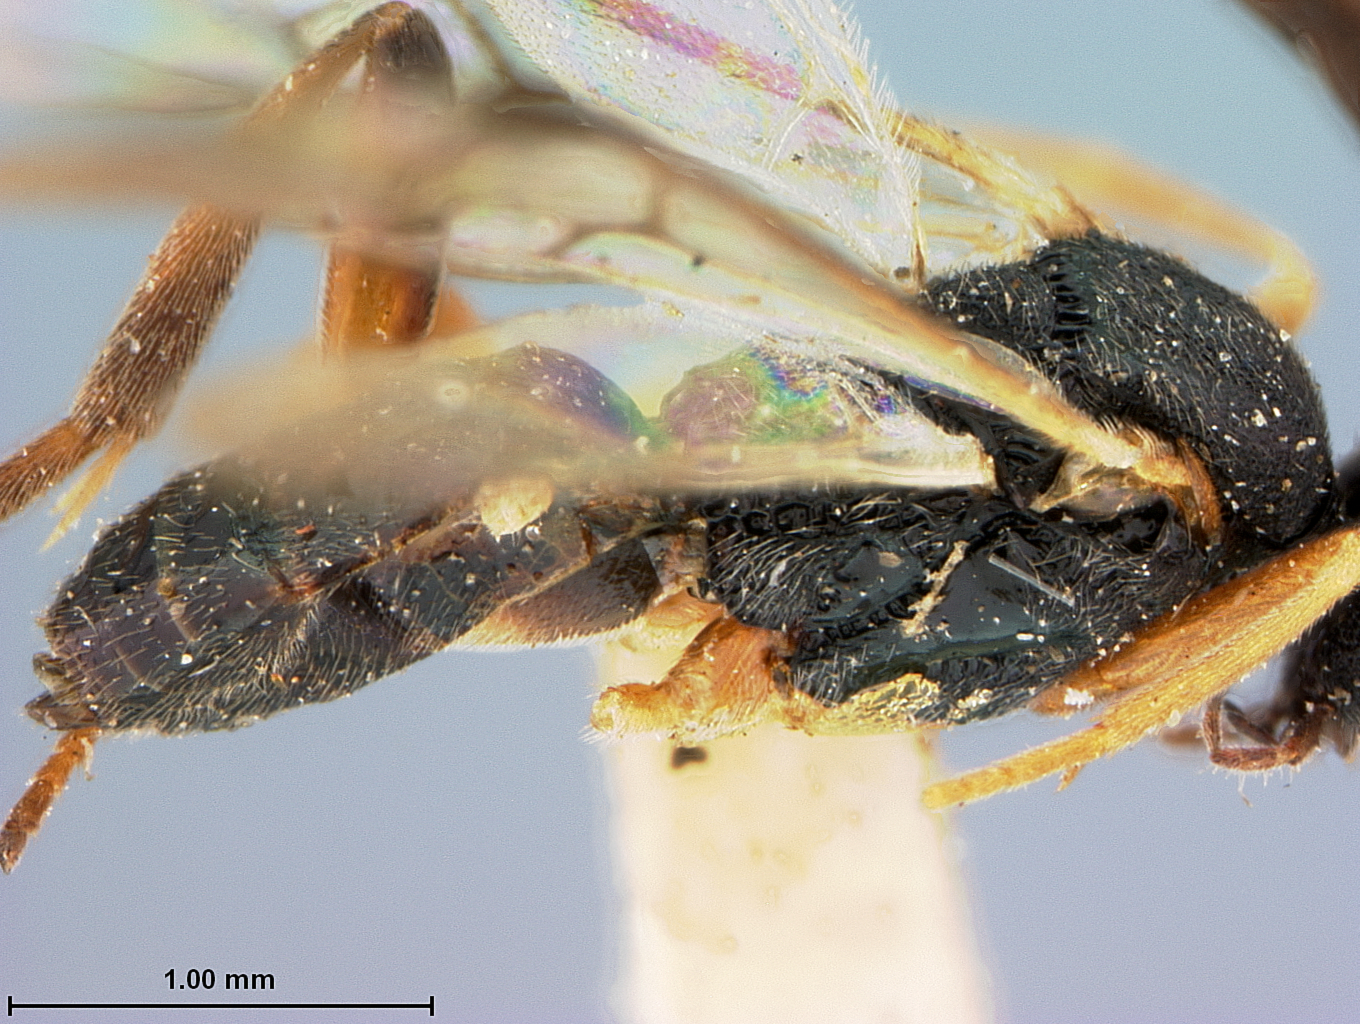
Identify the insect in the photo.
Microplitis coloradensis
